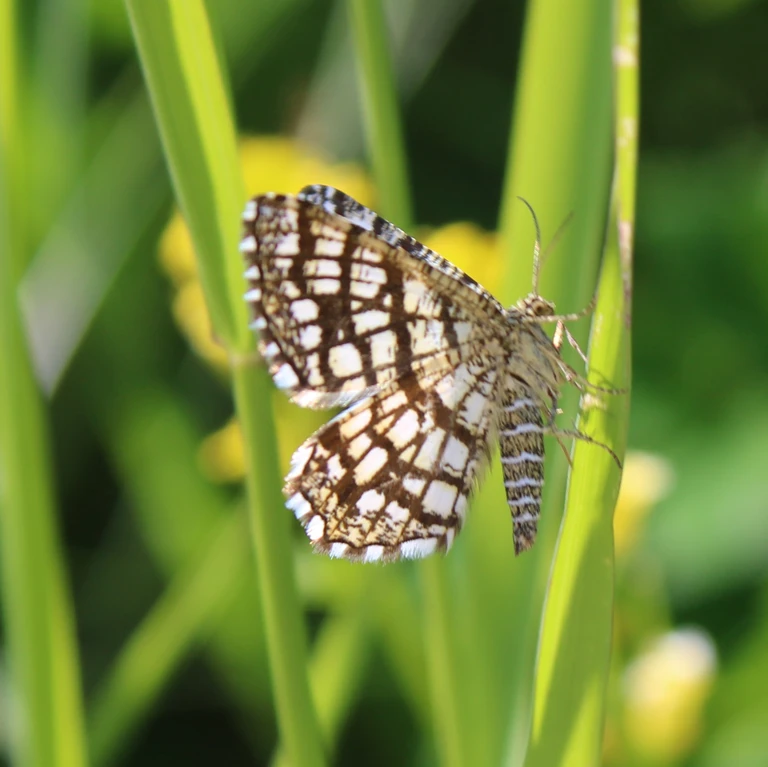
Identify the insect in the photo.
Chiasmia clathrata
